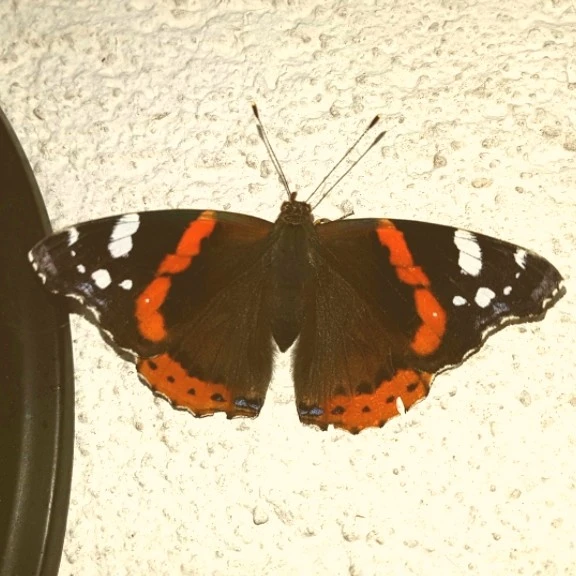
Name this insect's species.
Vanessa atalanta
